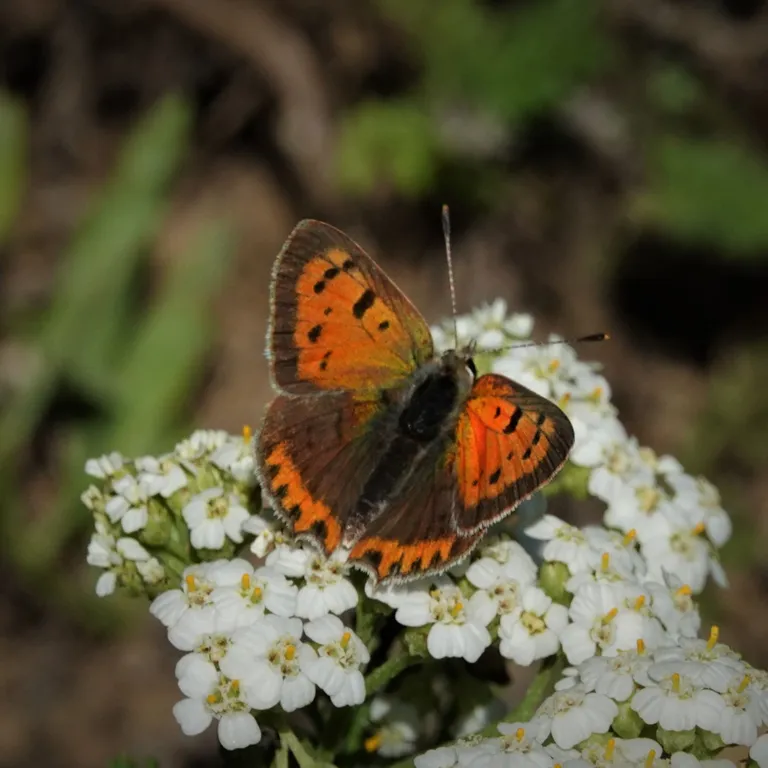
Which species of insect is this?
Lycaena phlaeas
